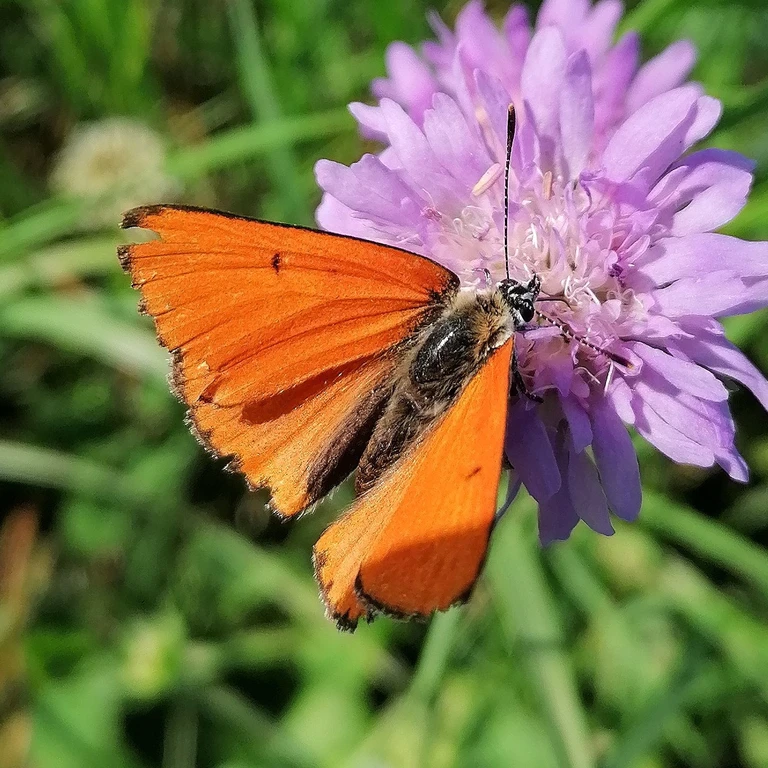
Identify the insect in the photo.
Lycaena dispar
